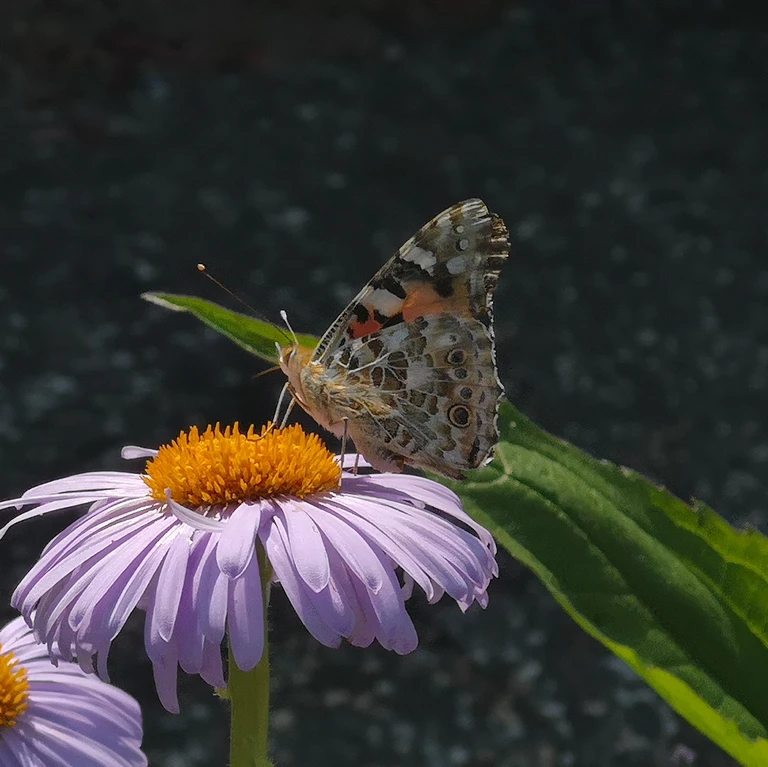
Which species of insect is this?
Vanessa cardui
